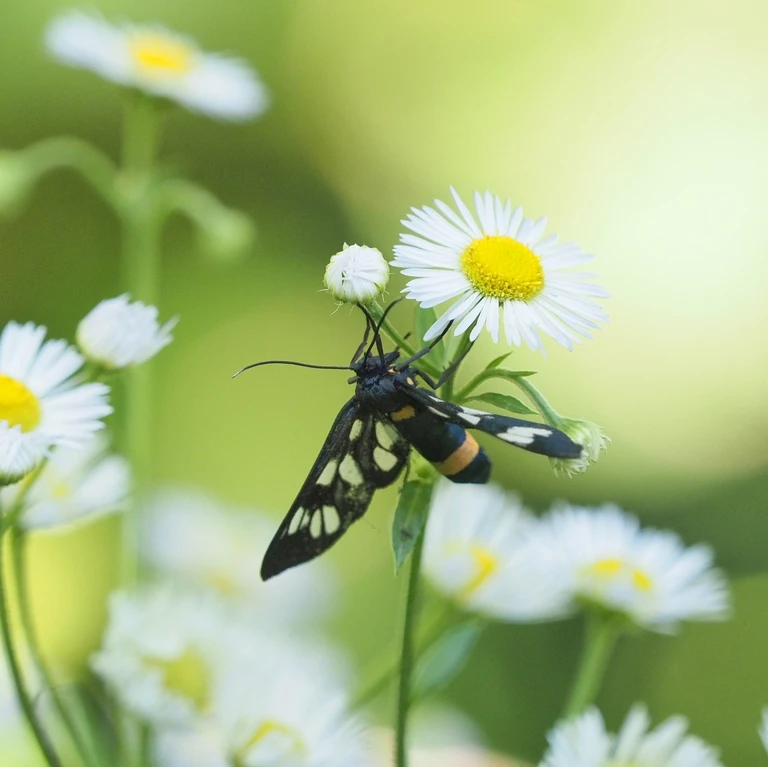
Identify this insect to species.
Amata phegea
